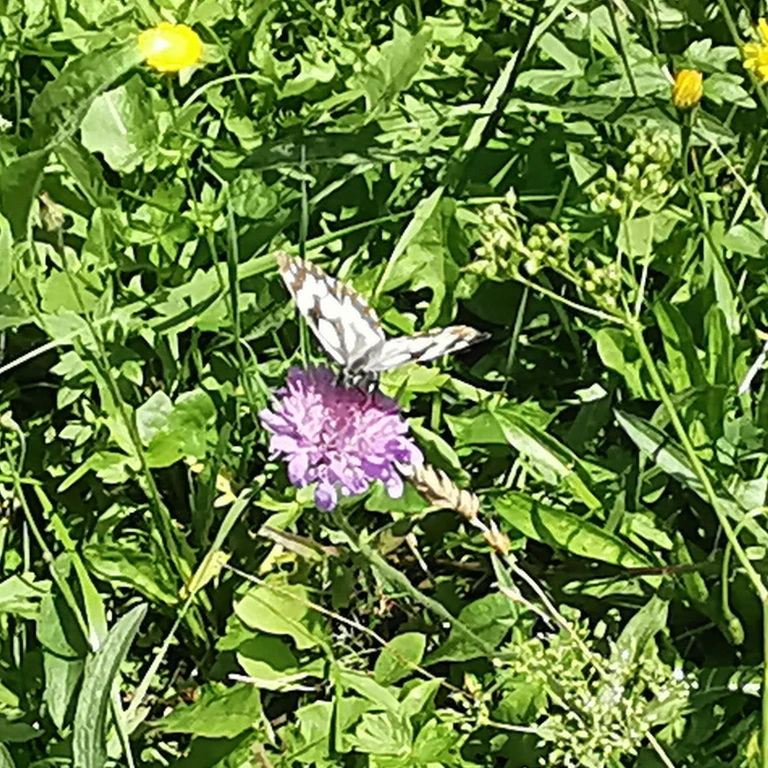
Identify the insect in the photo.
Melanargia galathea
